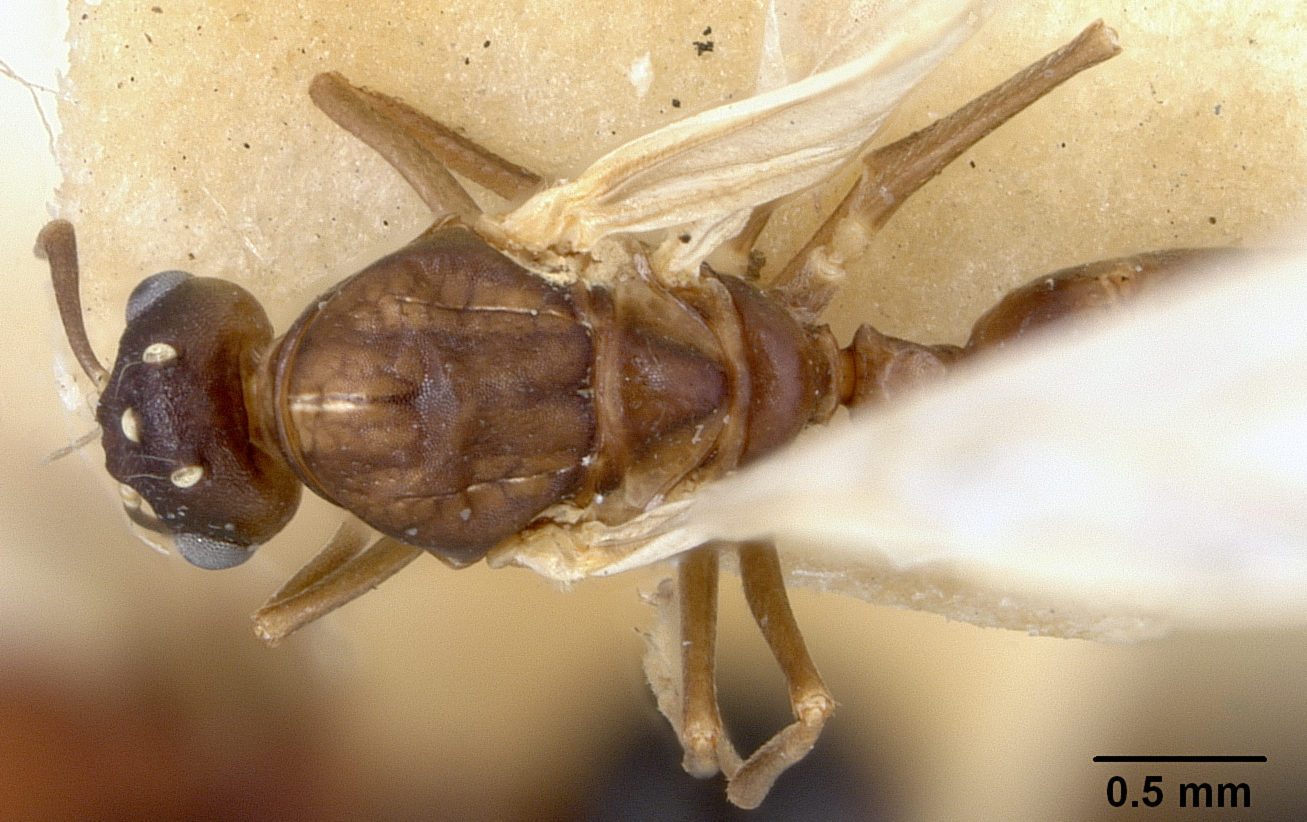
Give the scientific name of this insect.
Camponotus manni
